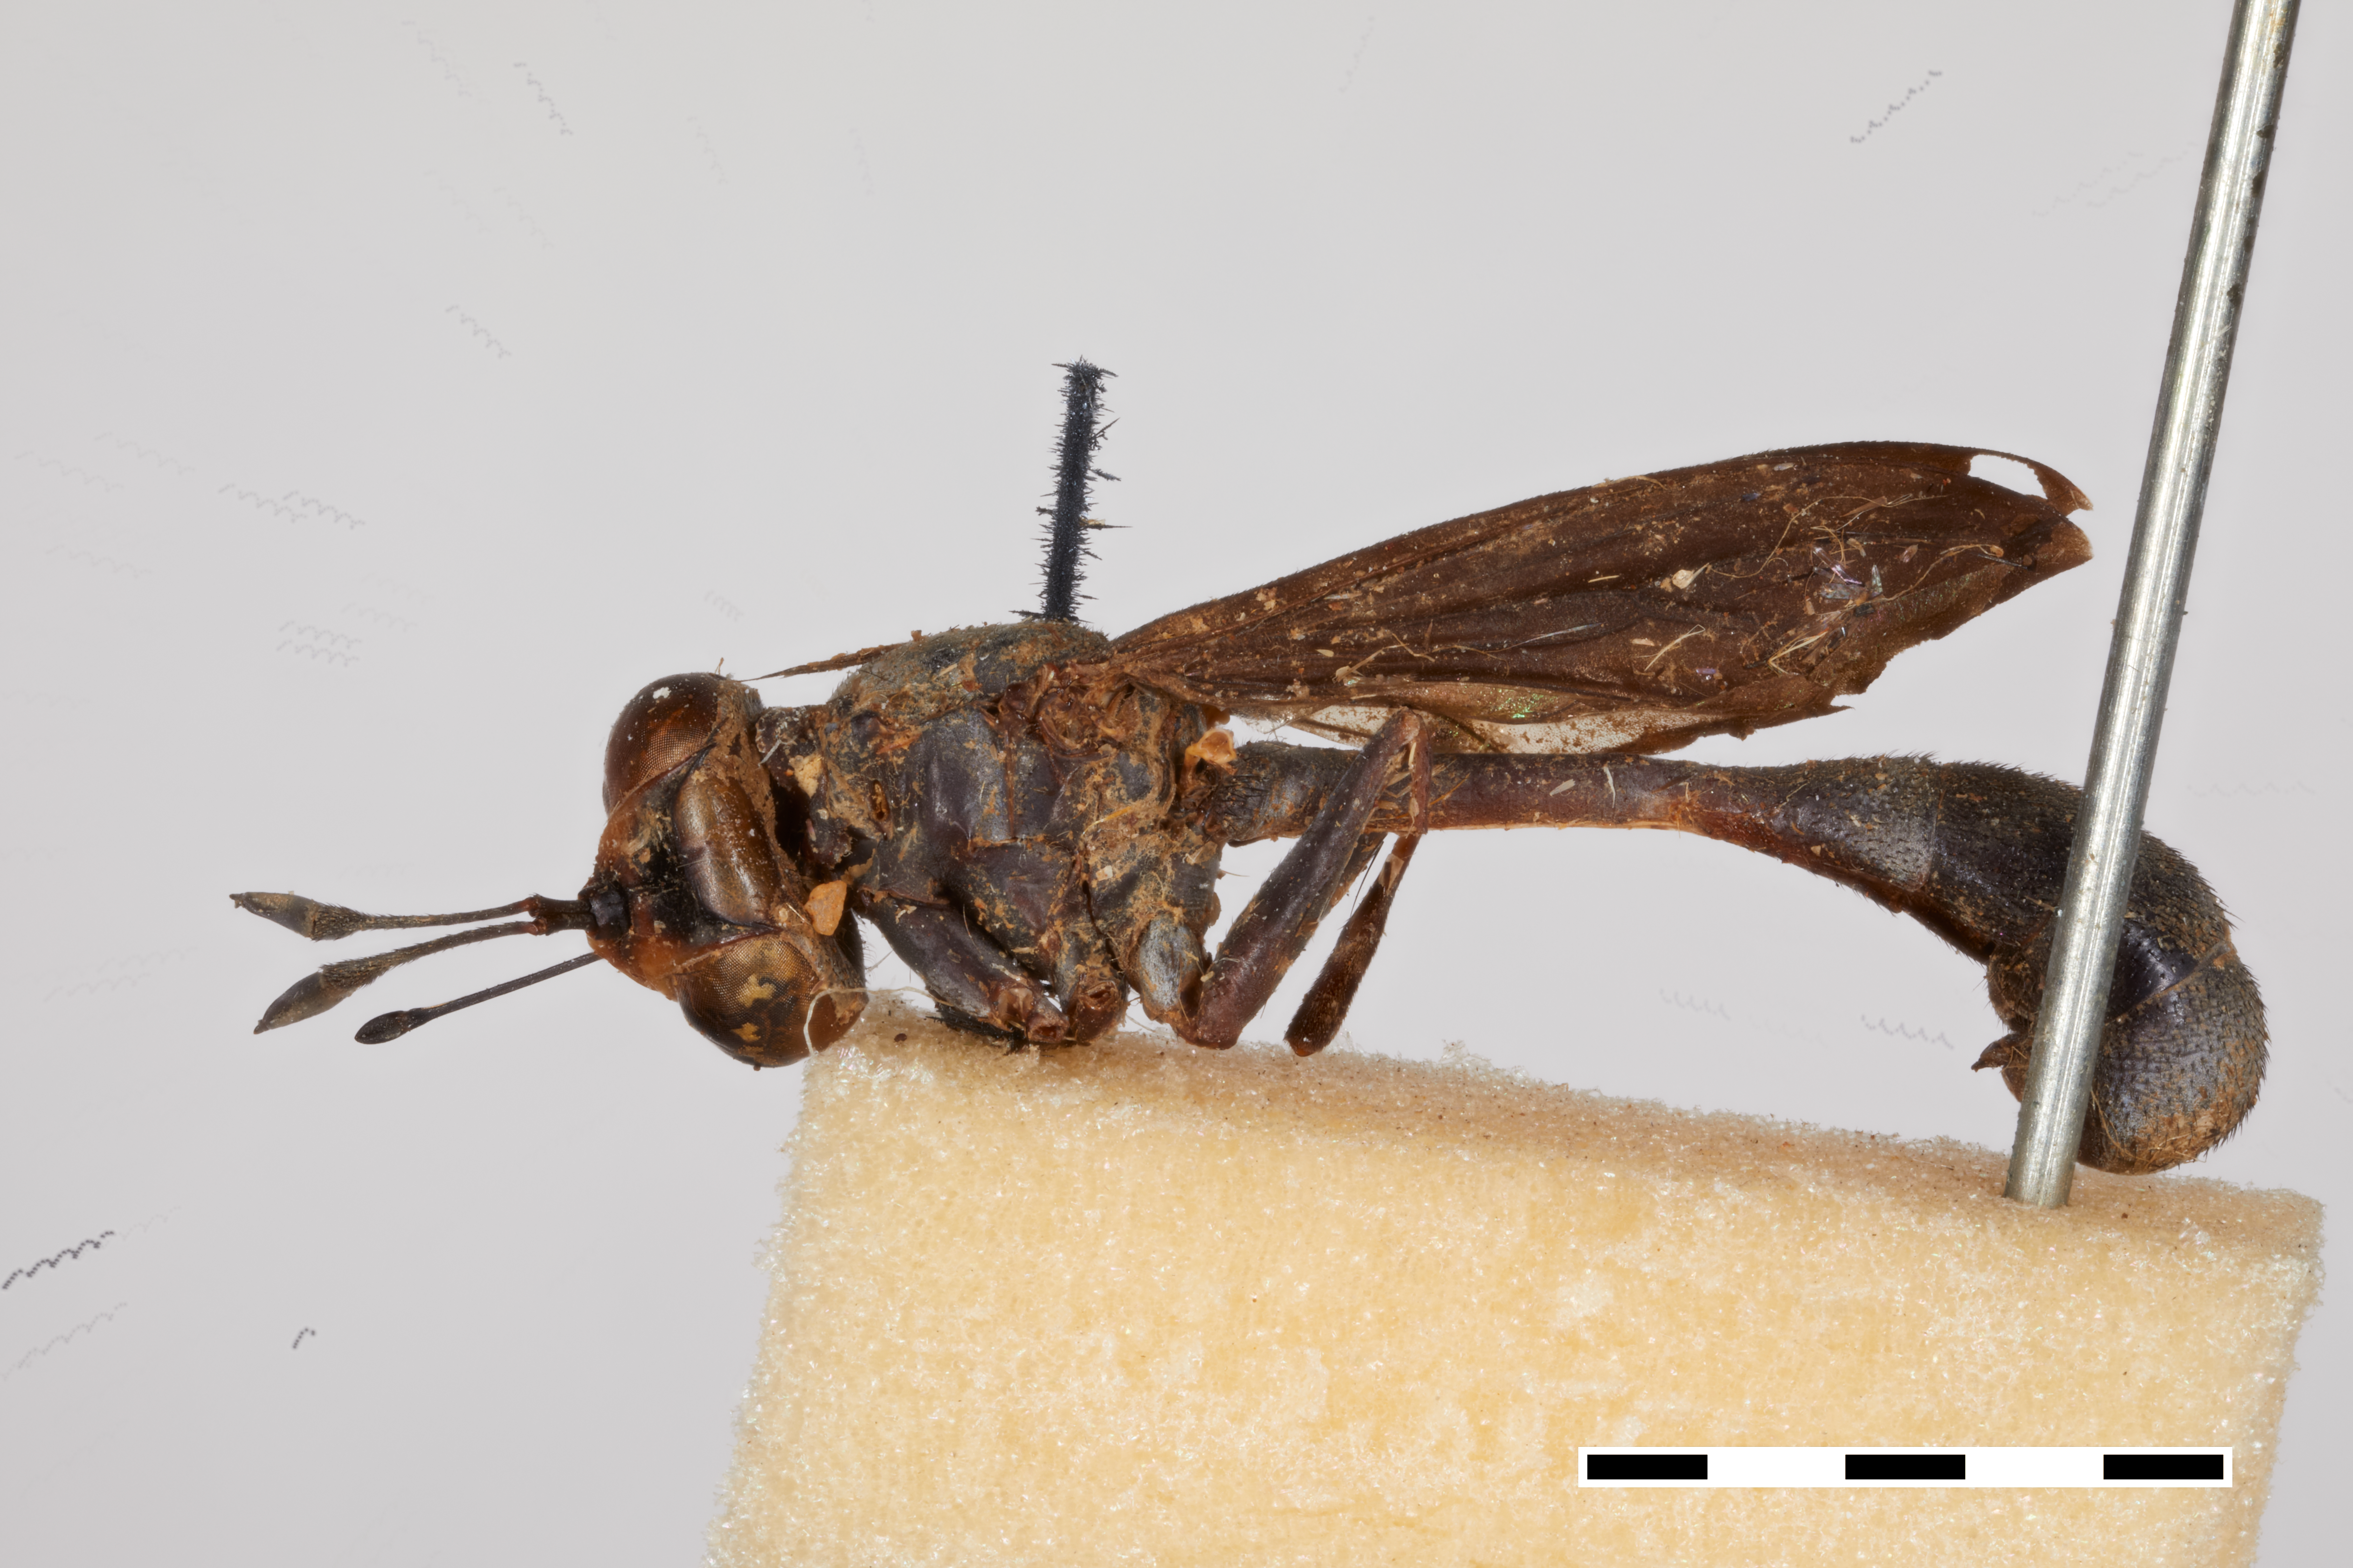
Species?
Physocephala aterrima
